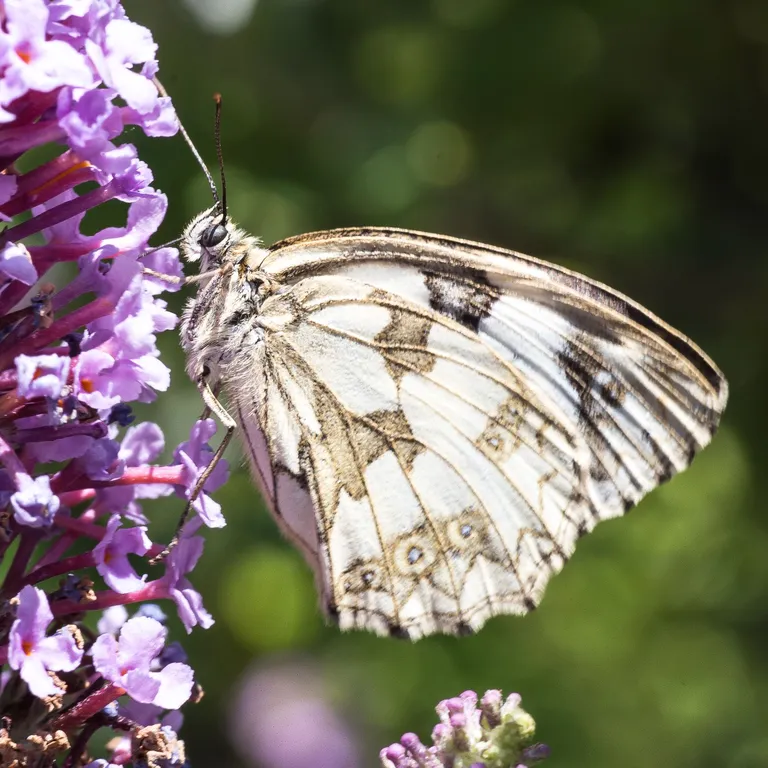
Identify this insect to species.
Melanargia galathea
